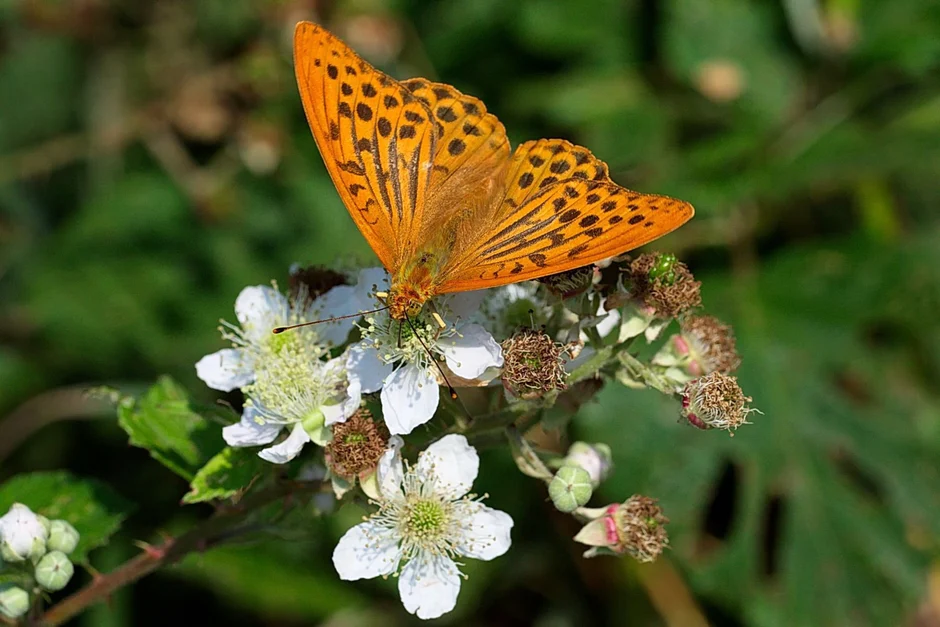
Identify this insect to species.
Argynnis paphia
